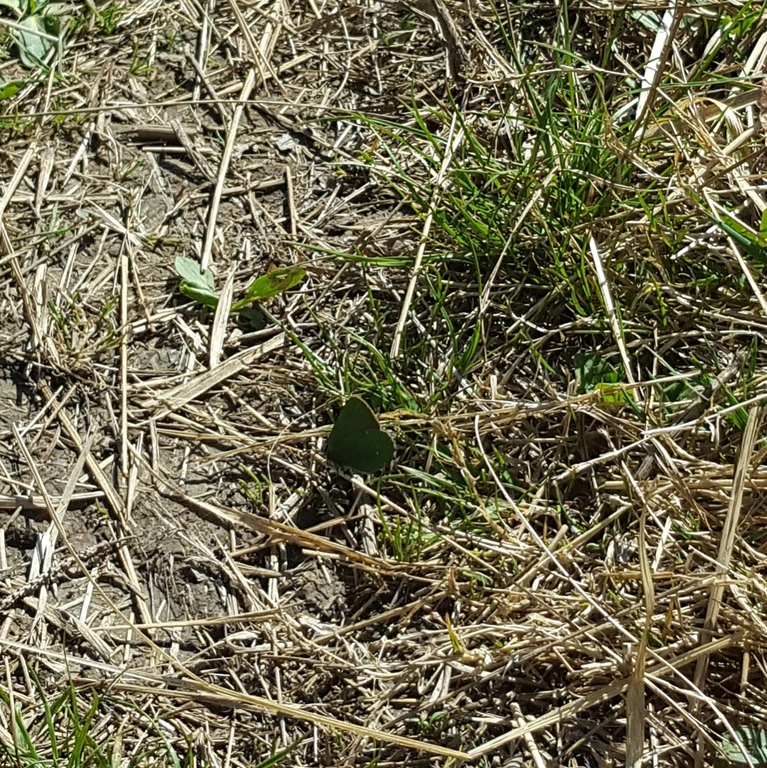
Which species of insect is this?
Callophrys rubi
